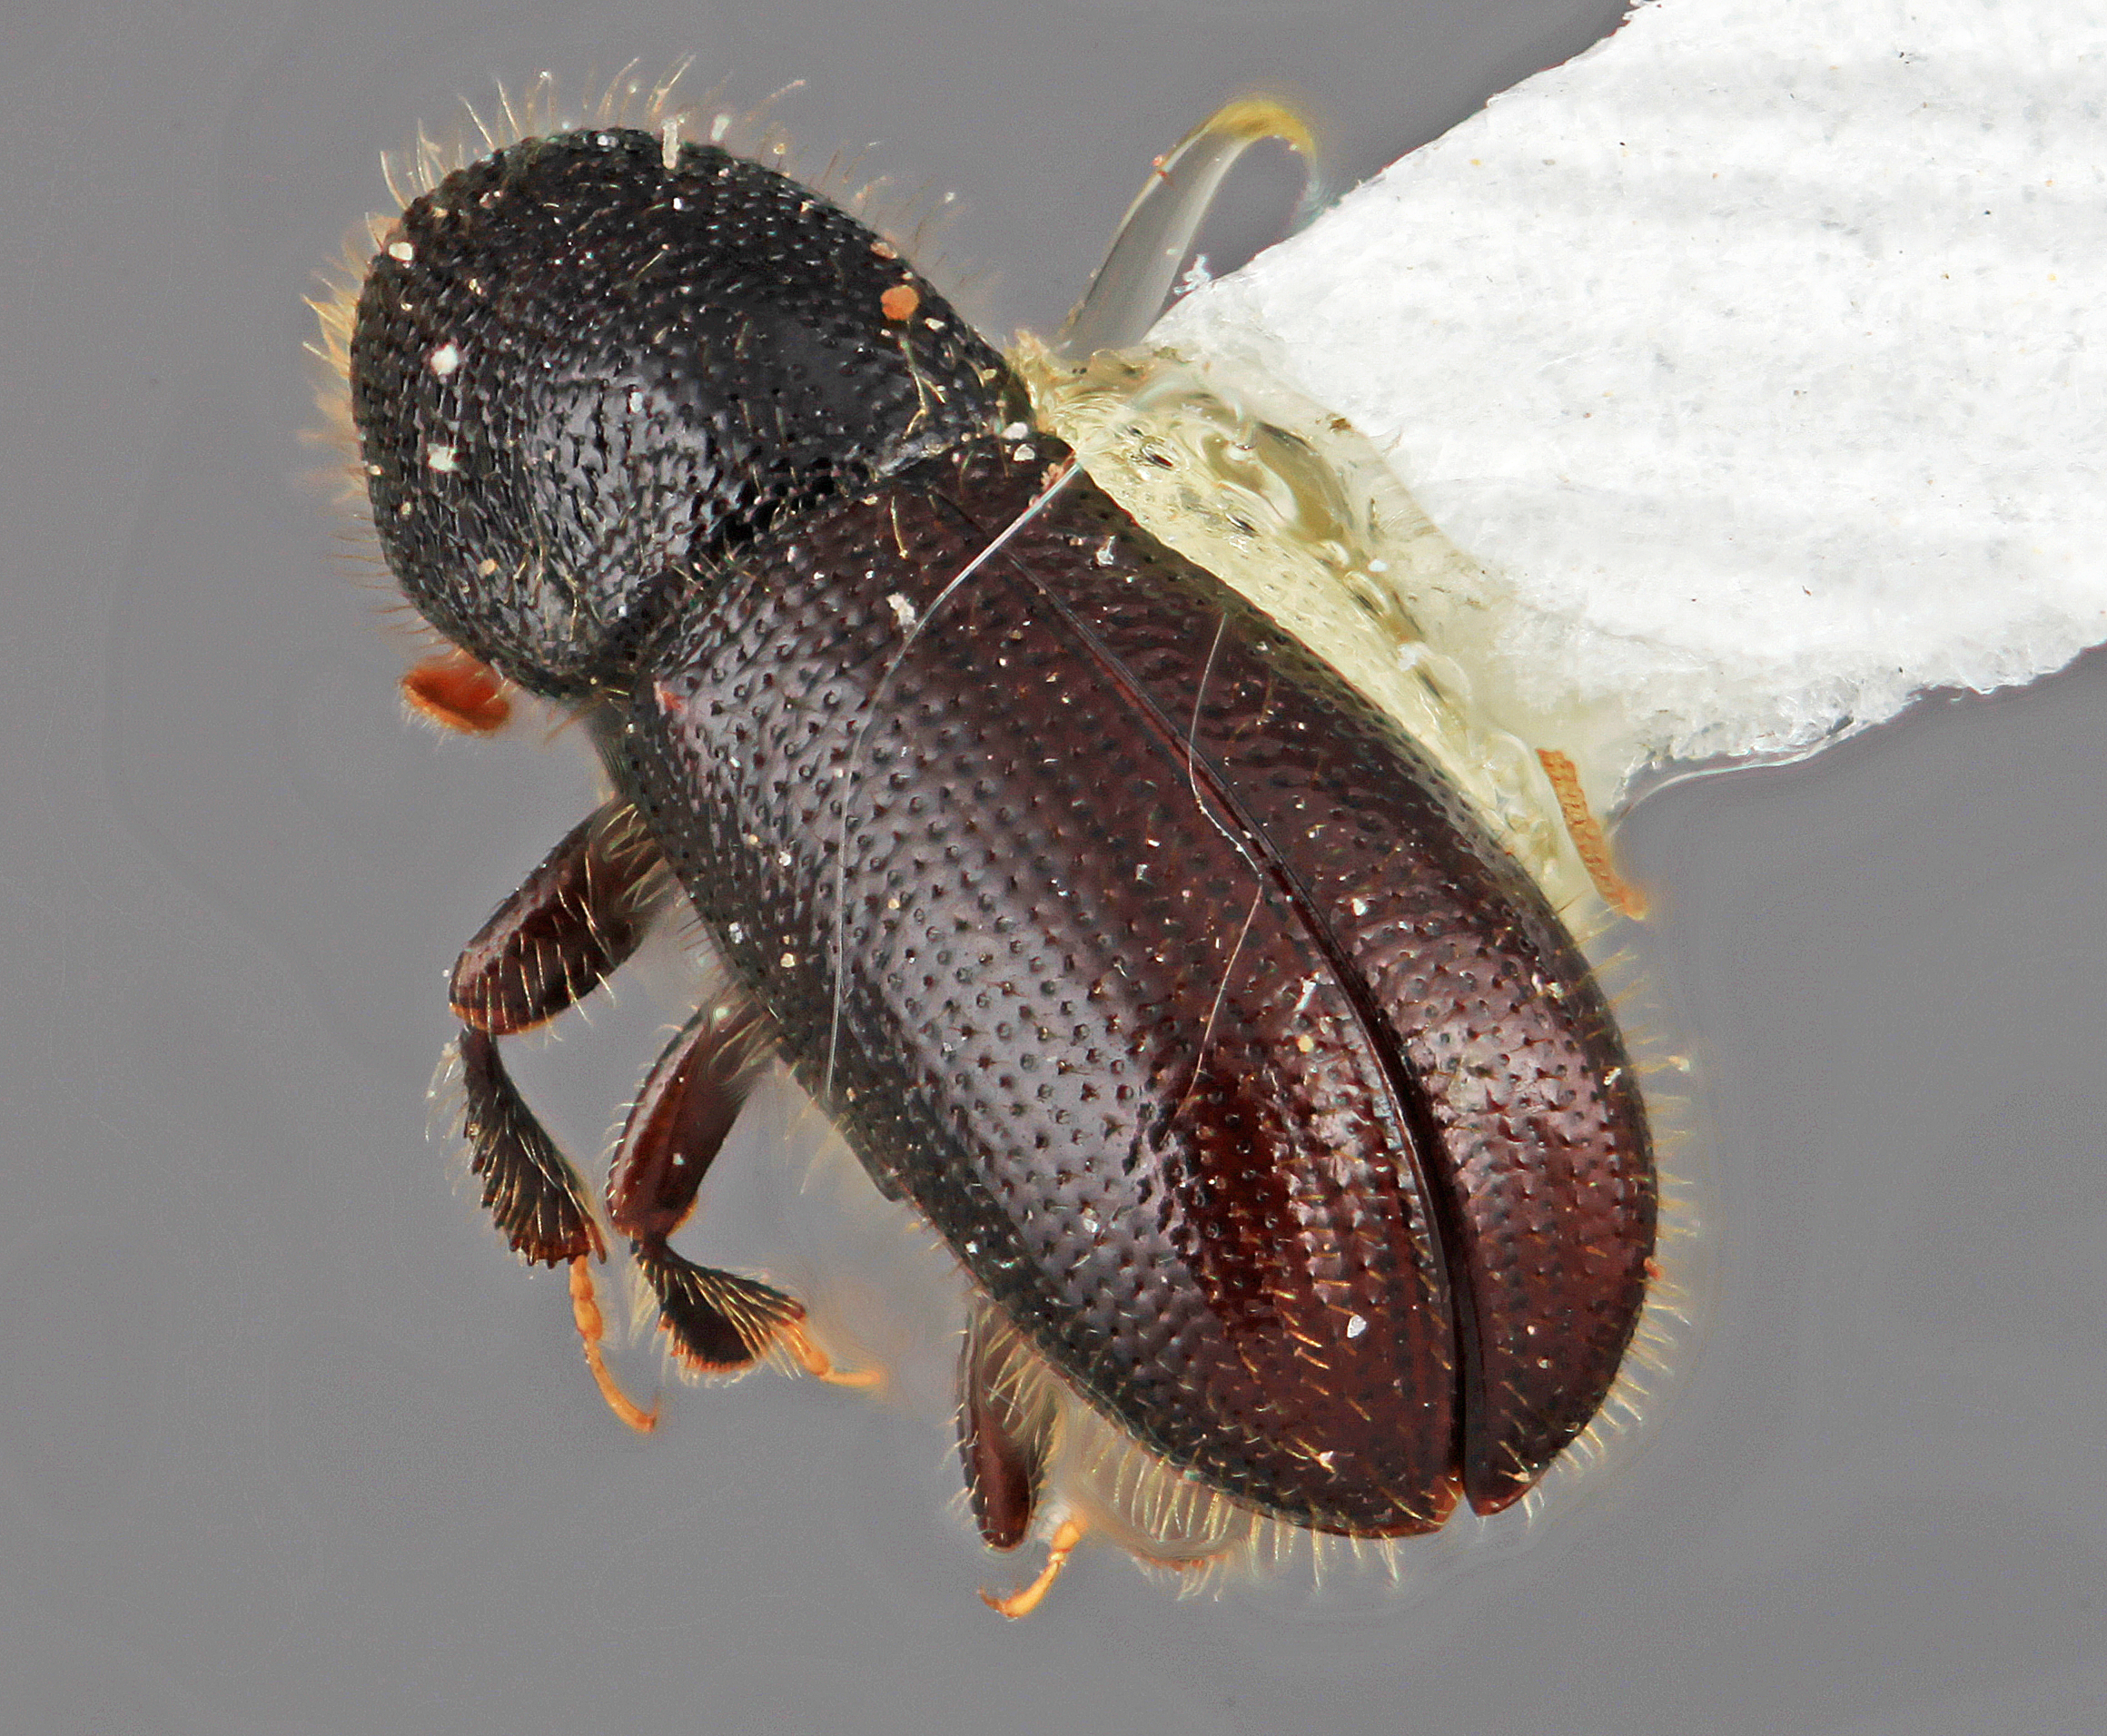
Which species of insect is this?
Dendrocranulus mexicanus
